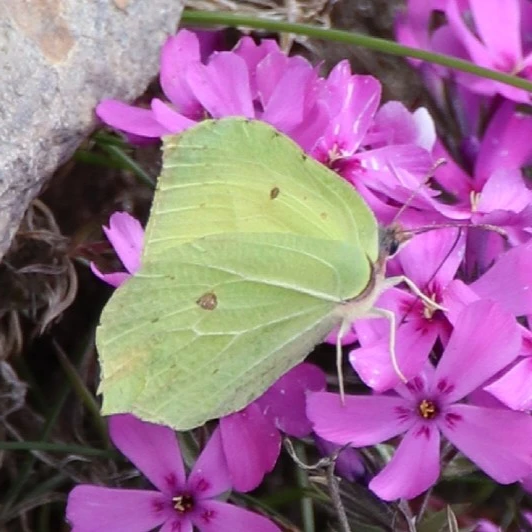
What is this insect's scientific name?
Gonepteryx rhamni
